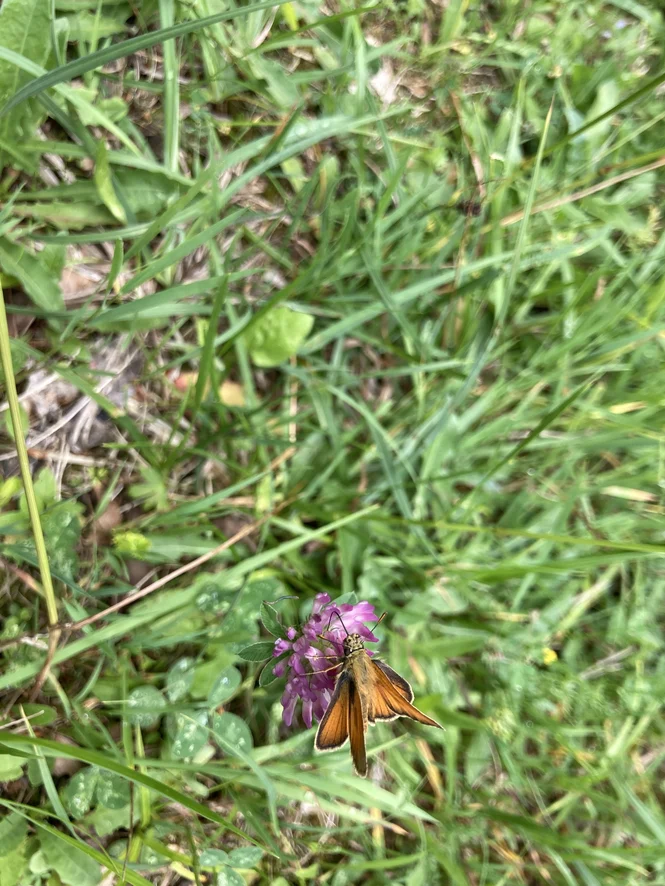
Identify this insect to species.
Thymelicus sylvestris
